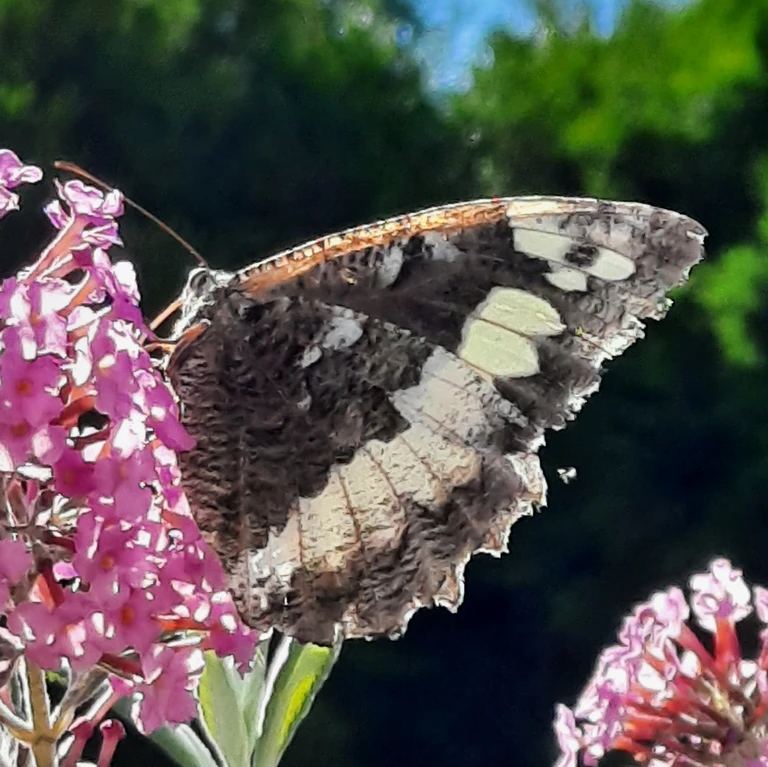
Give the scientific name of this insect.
Brintesia circe
